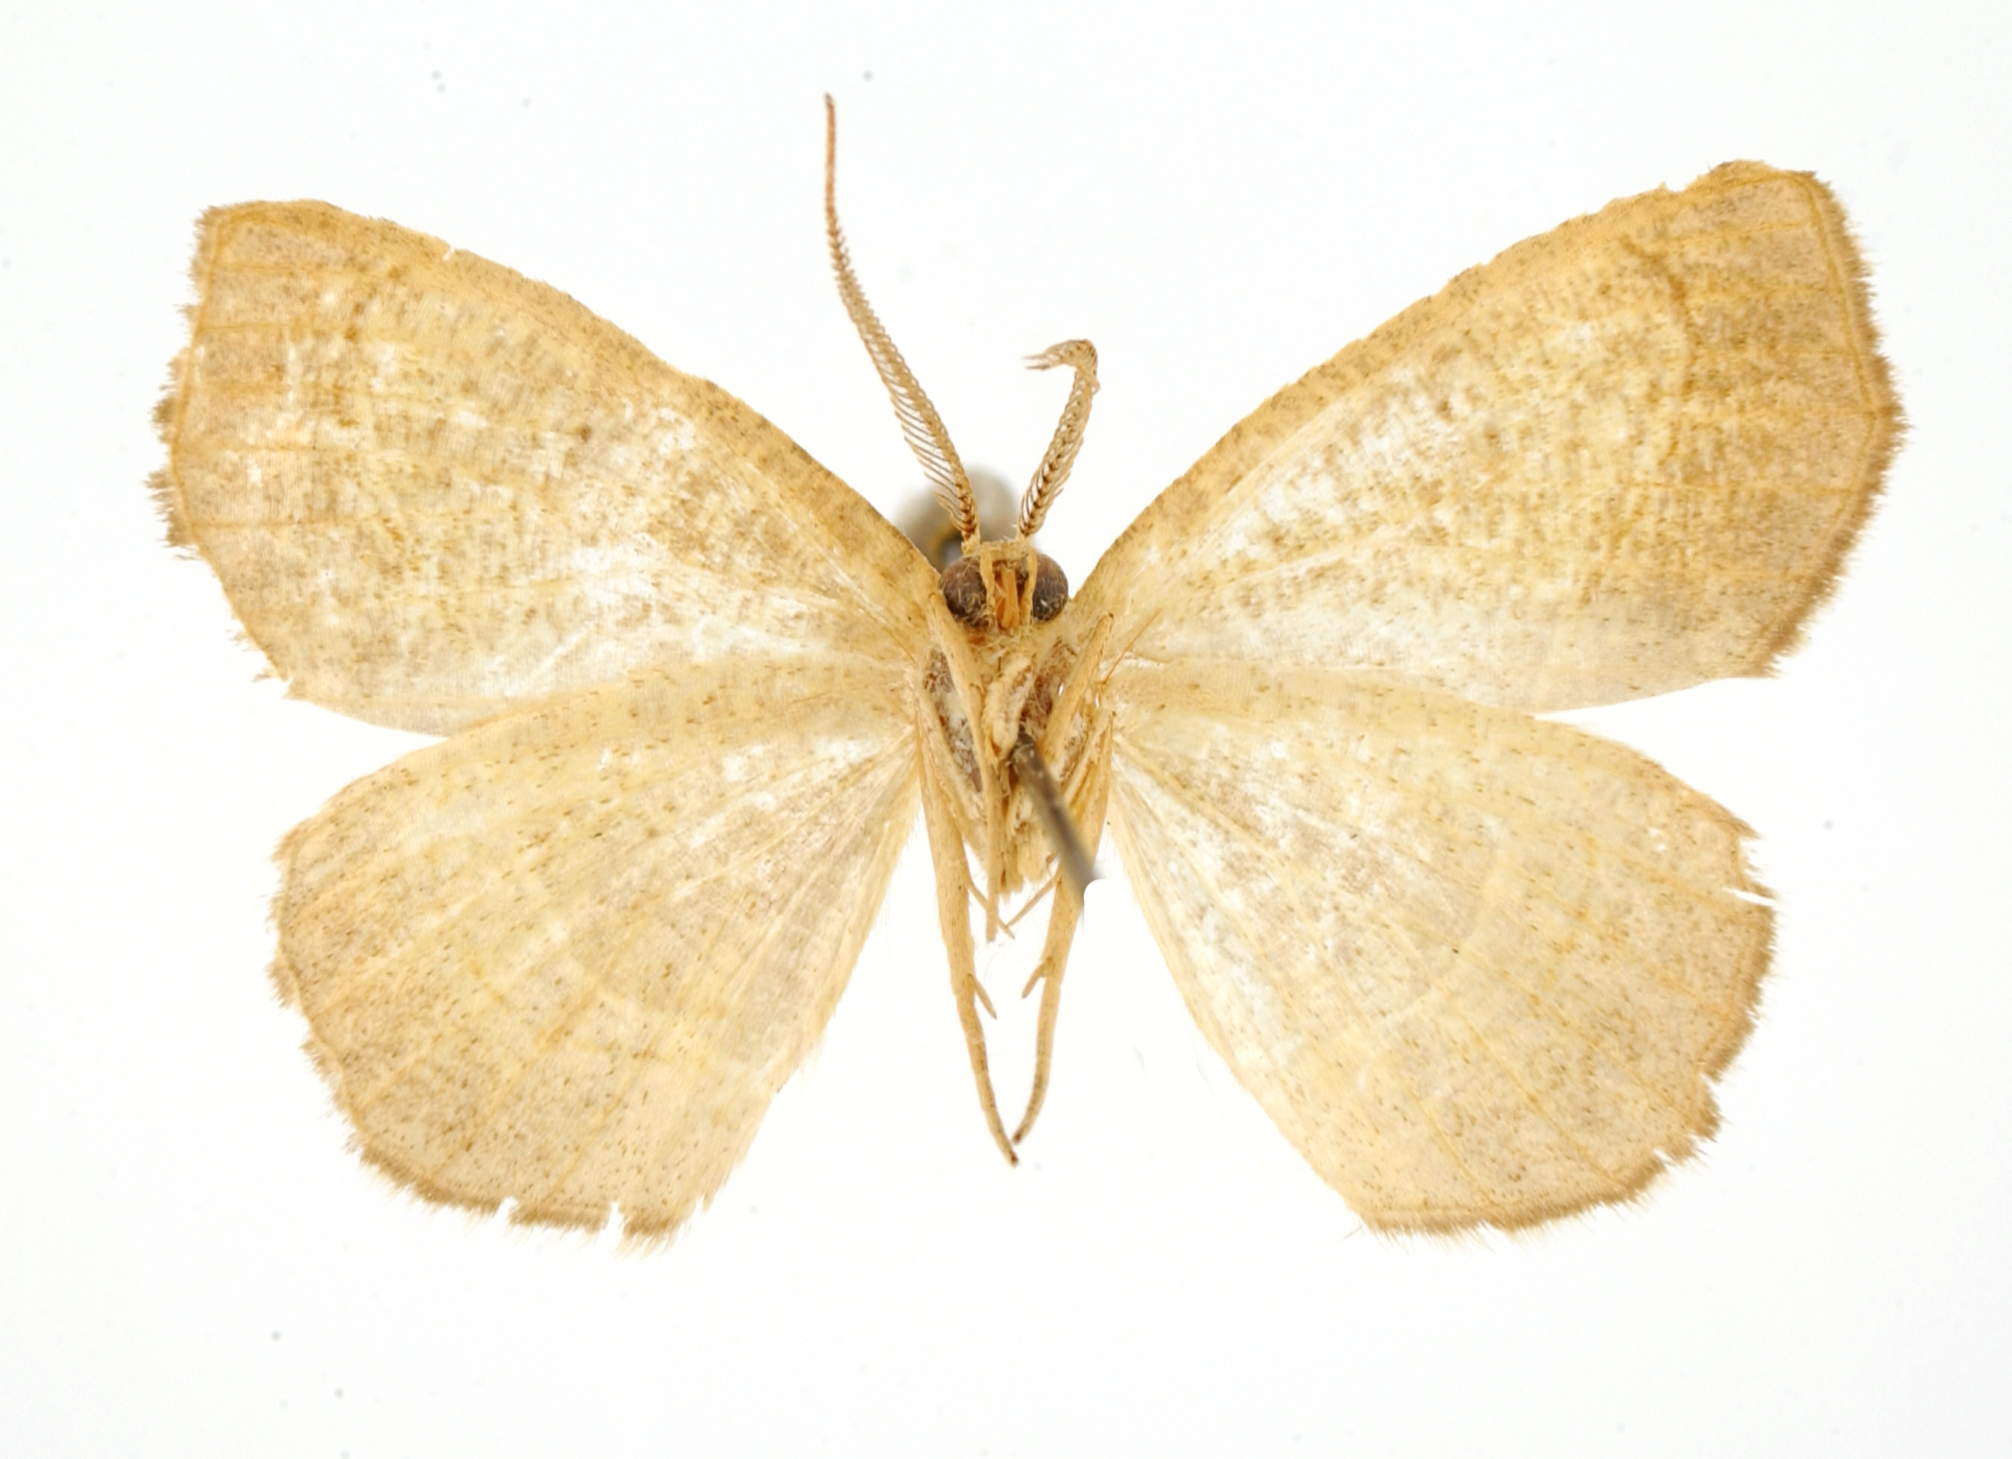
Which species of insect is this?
Apicia yssone
